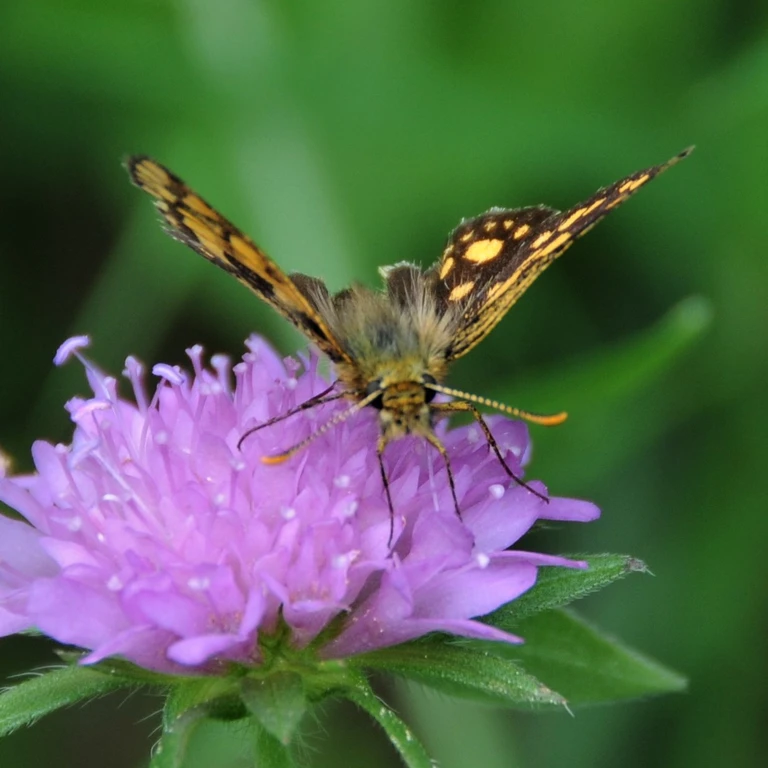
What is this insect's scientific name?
Carterocephalus palaemon
